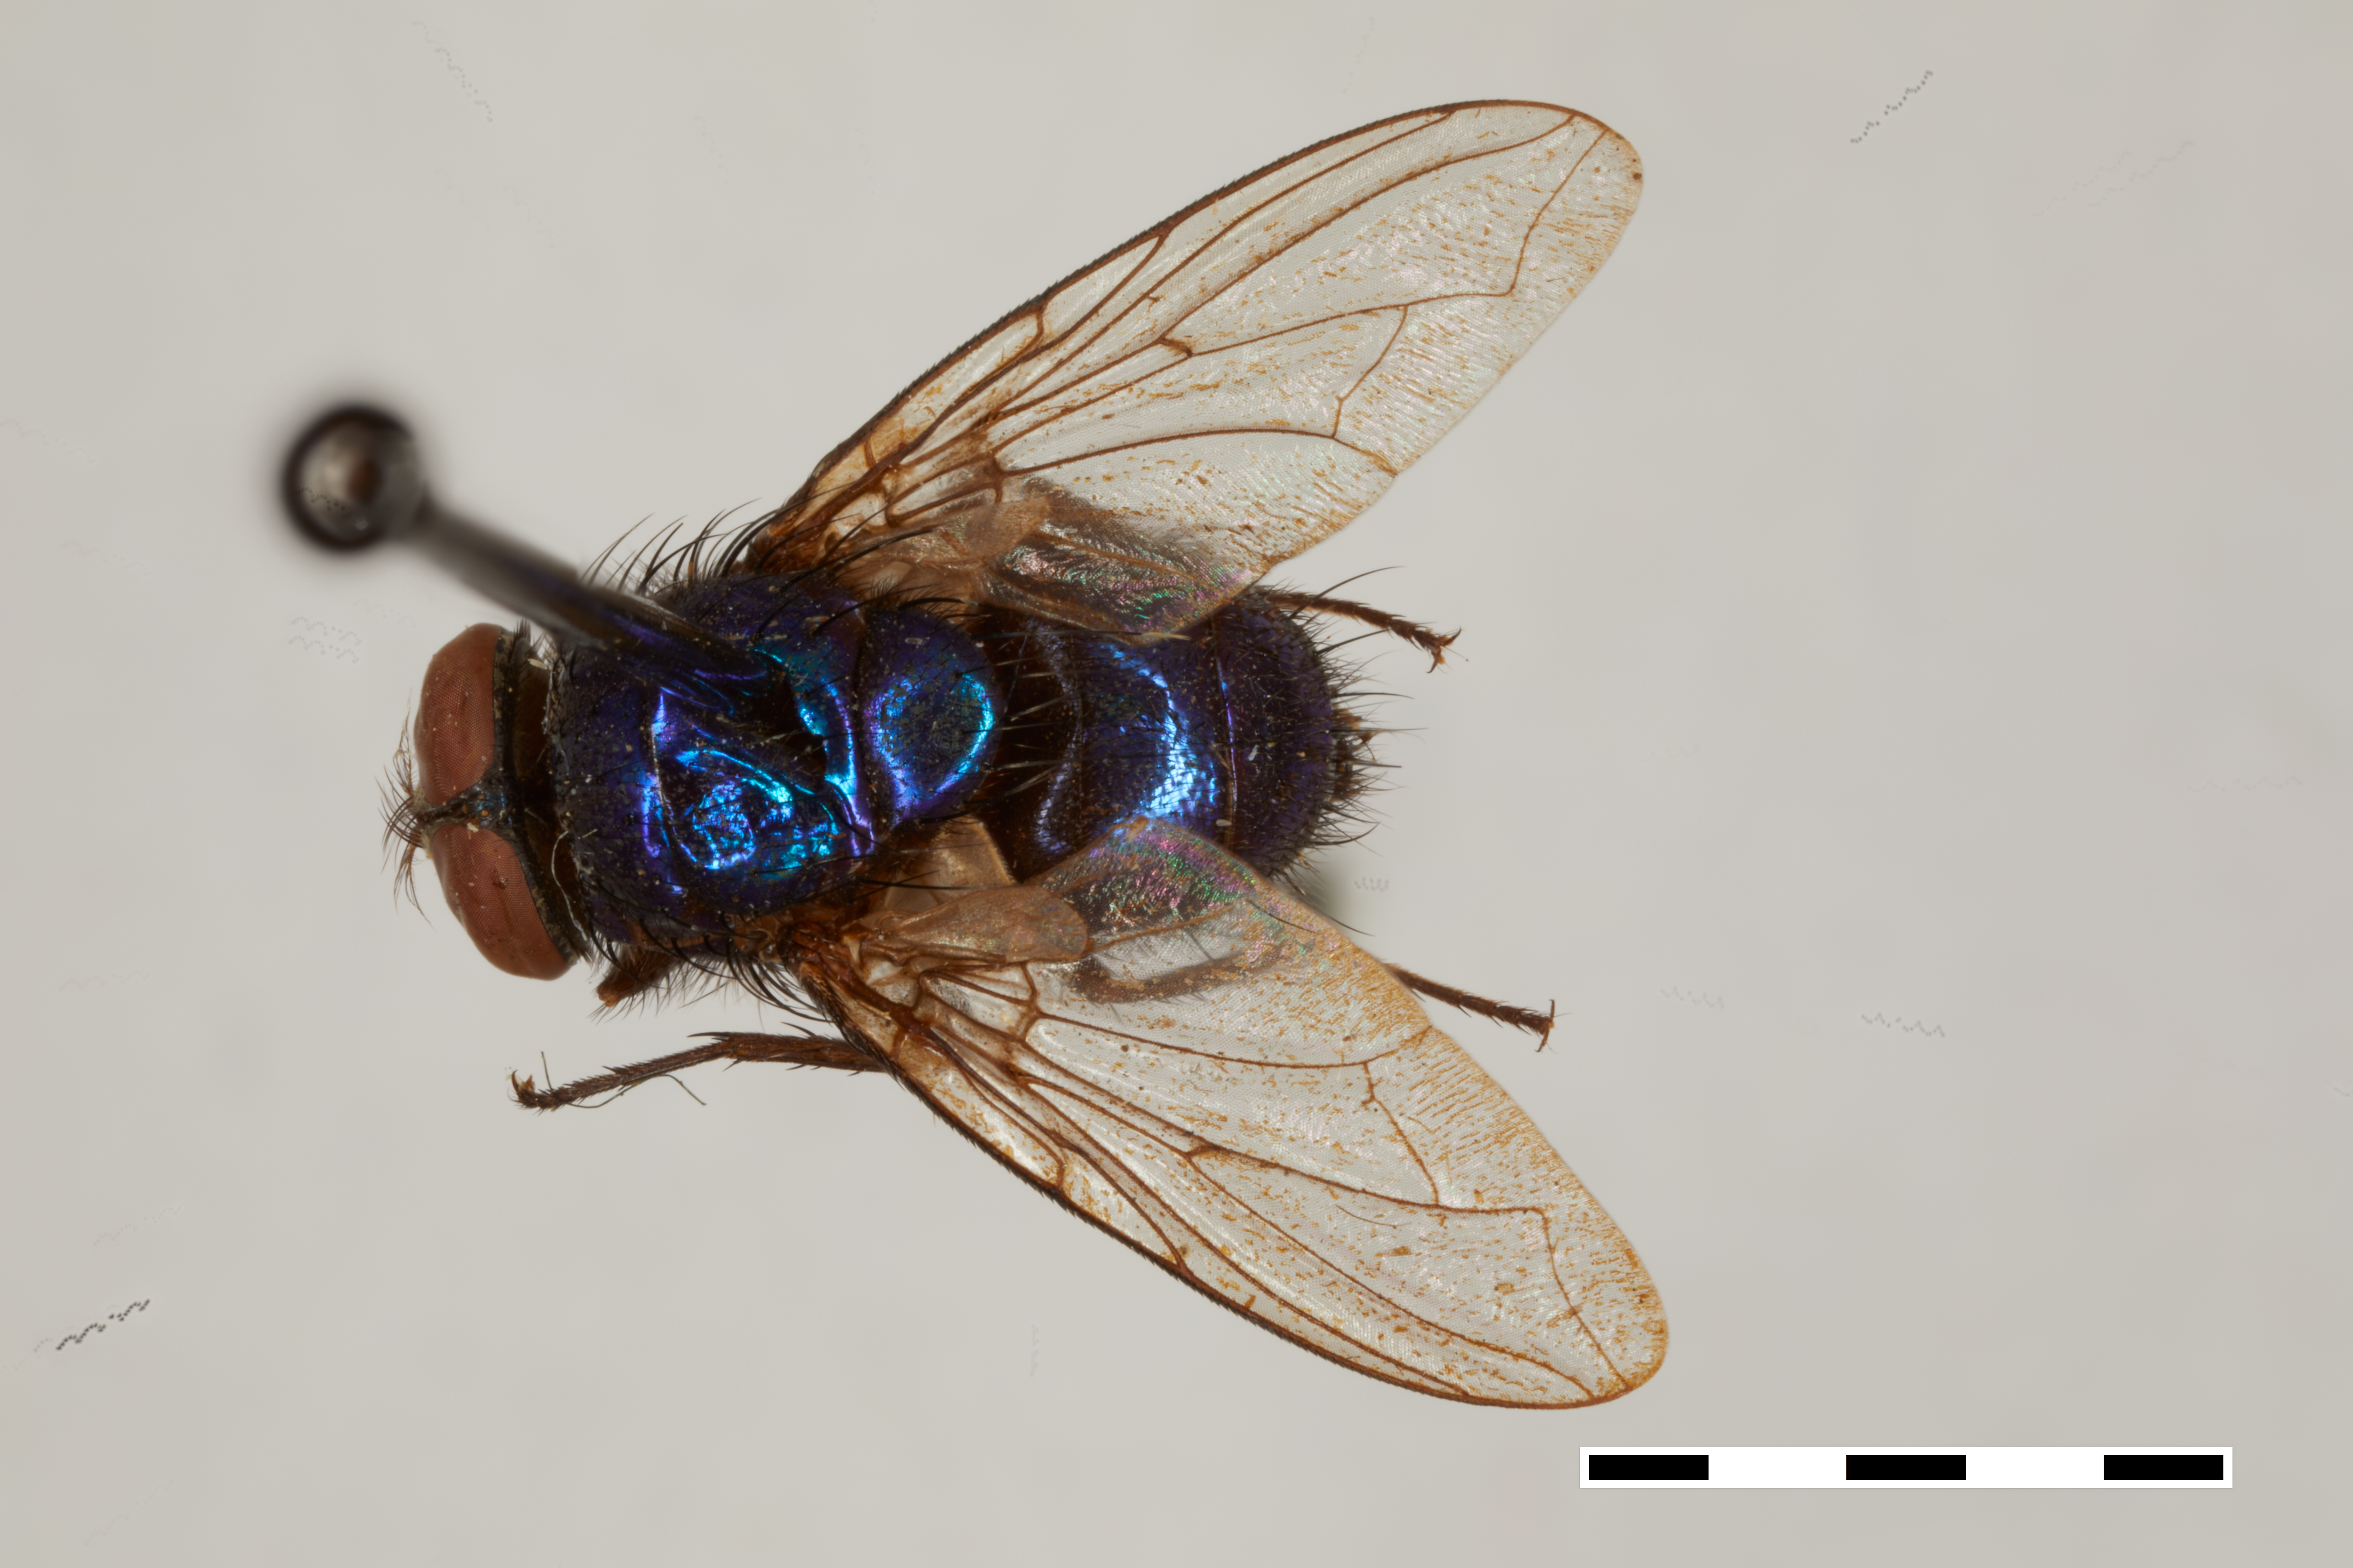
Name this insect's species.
Lucilia ibis (also Phaenicia ibis)
